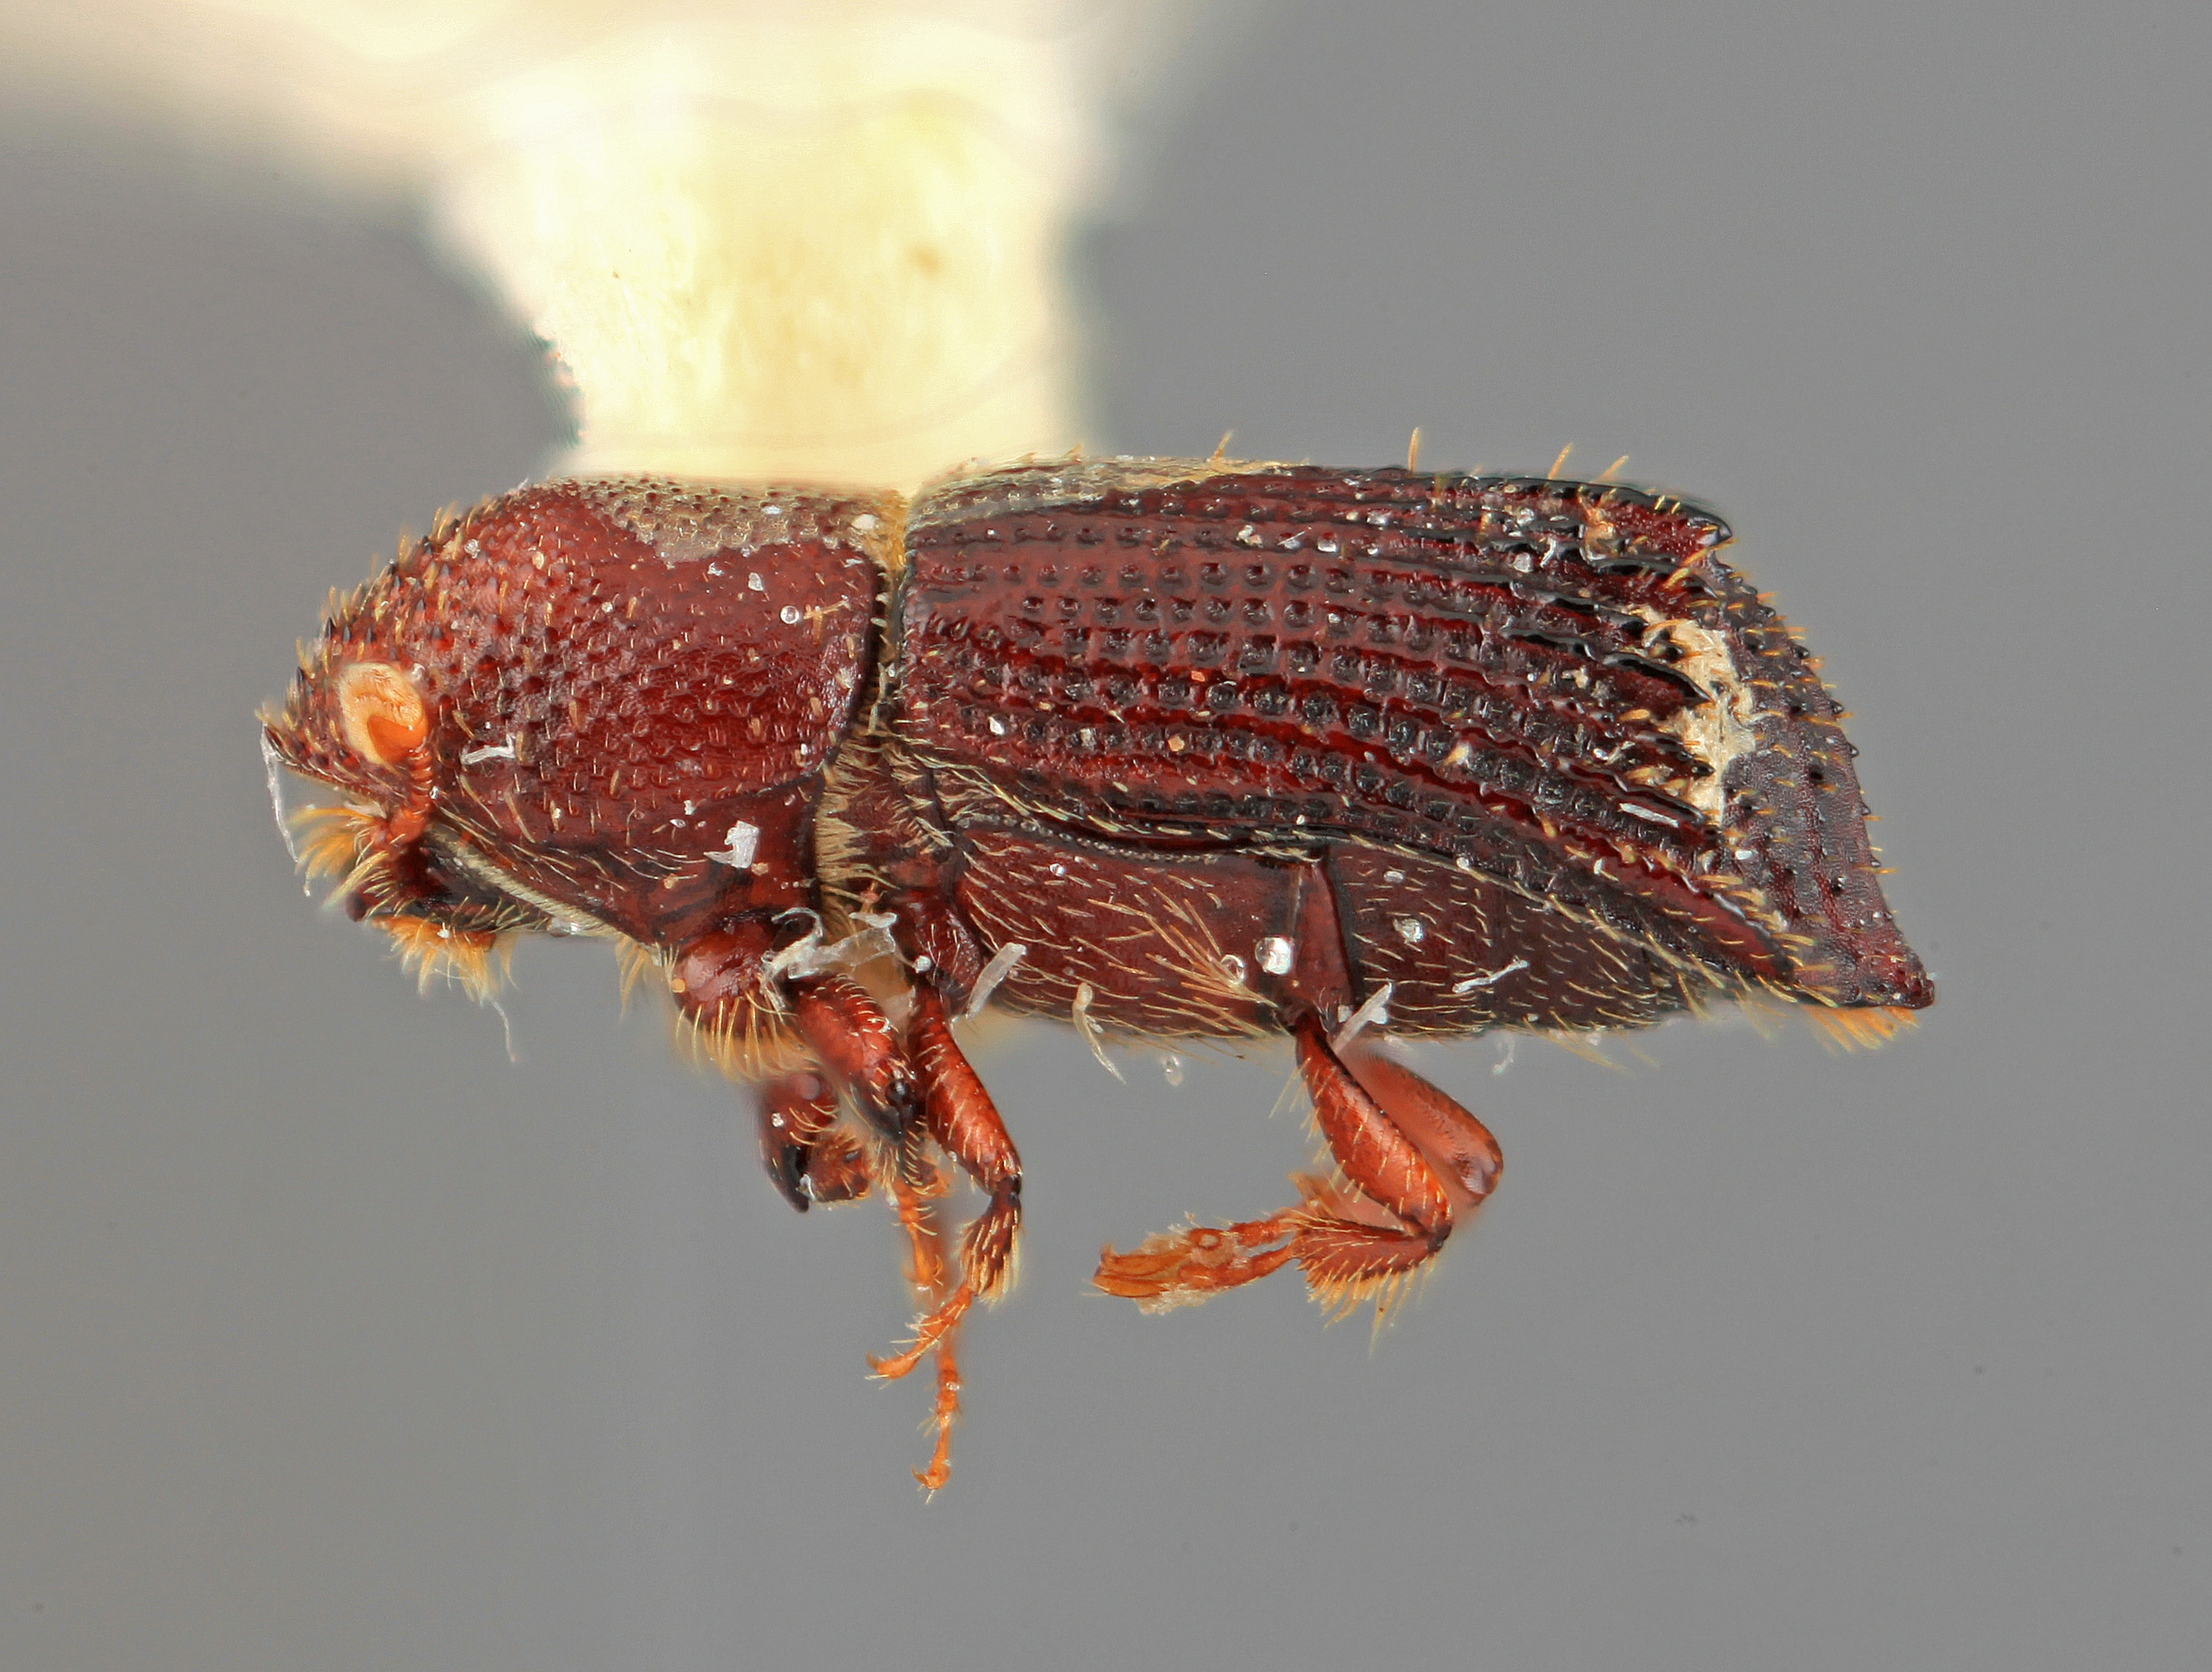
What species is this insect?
Hylocurus woytkowskii
